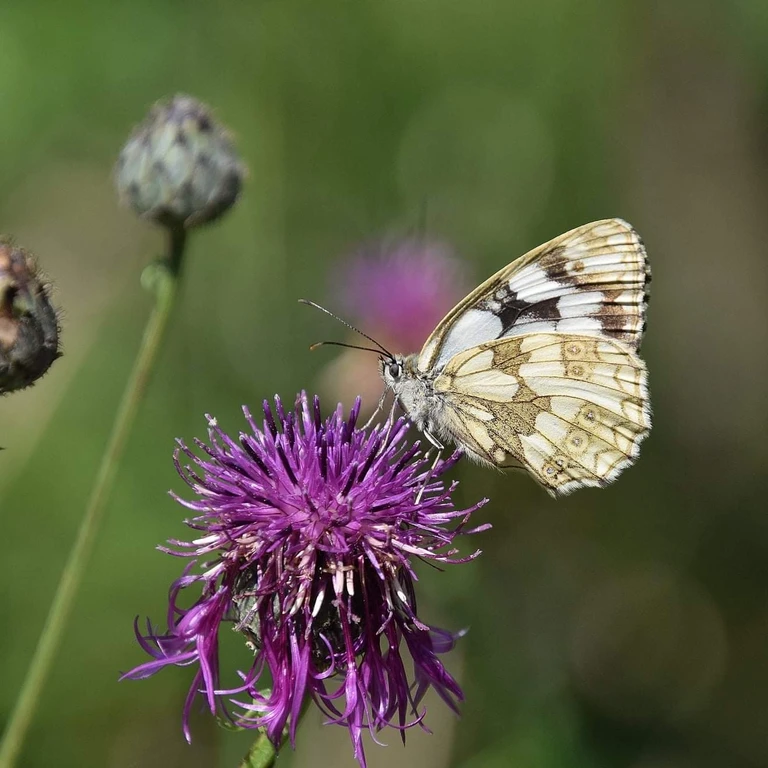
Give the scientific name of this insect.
Melanargia galathea
